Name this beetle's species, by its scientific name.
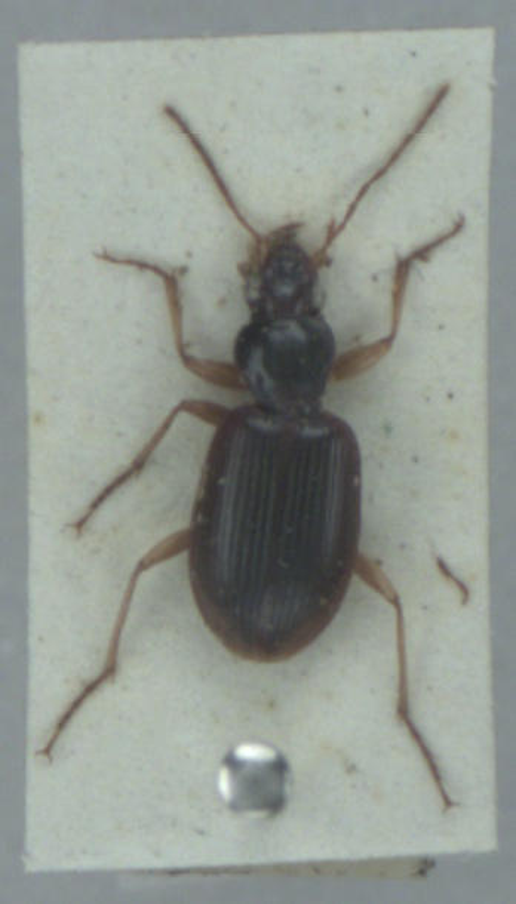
Paranchus albipes
